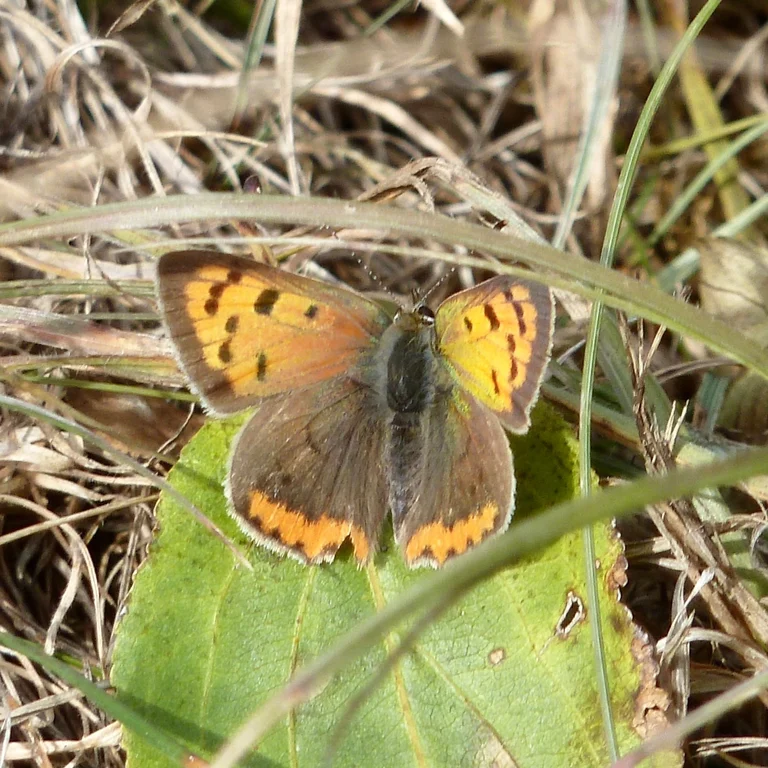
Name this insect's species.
Lycaena phlaeas
